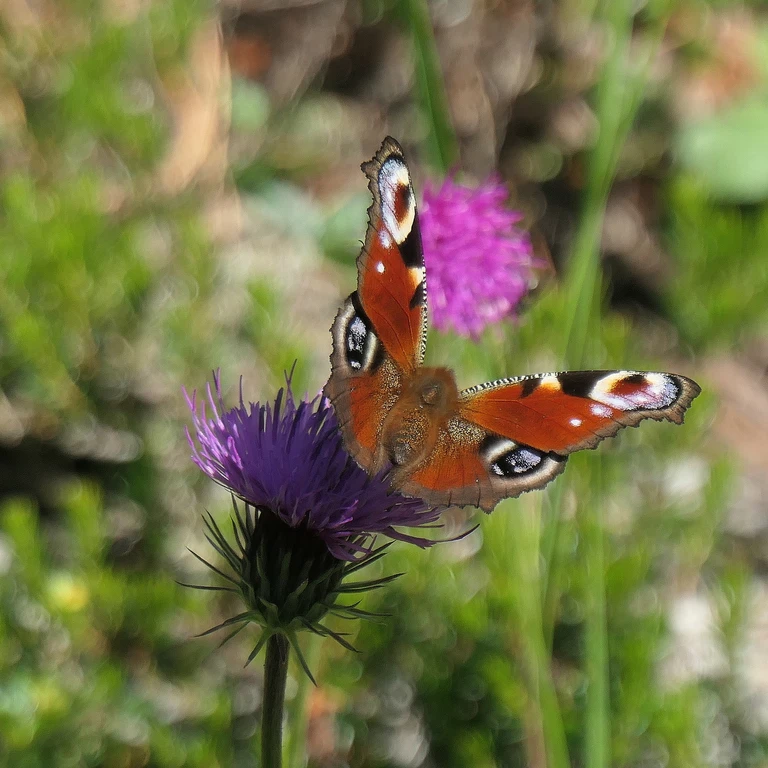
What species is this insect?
Aglais io
